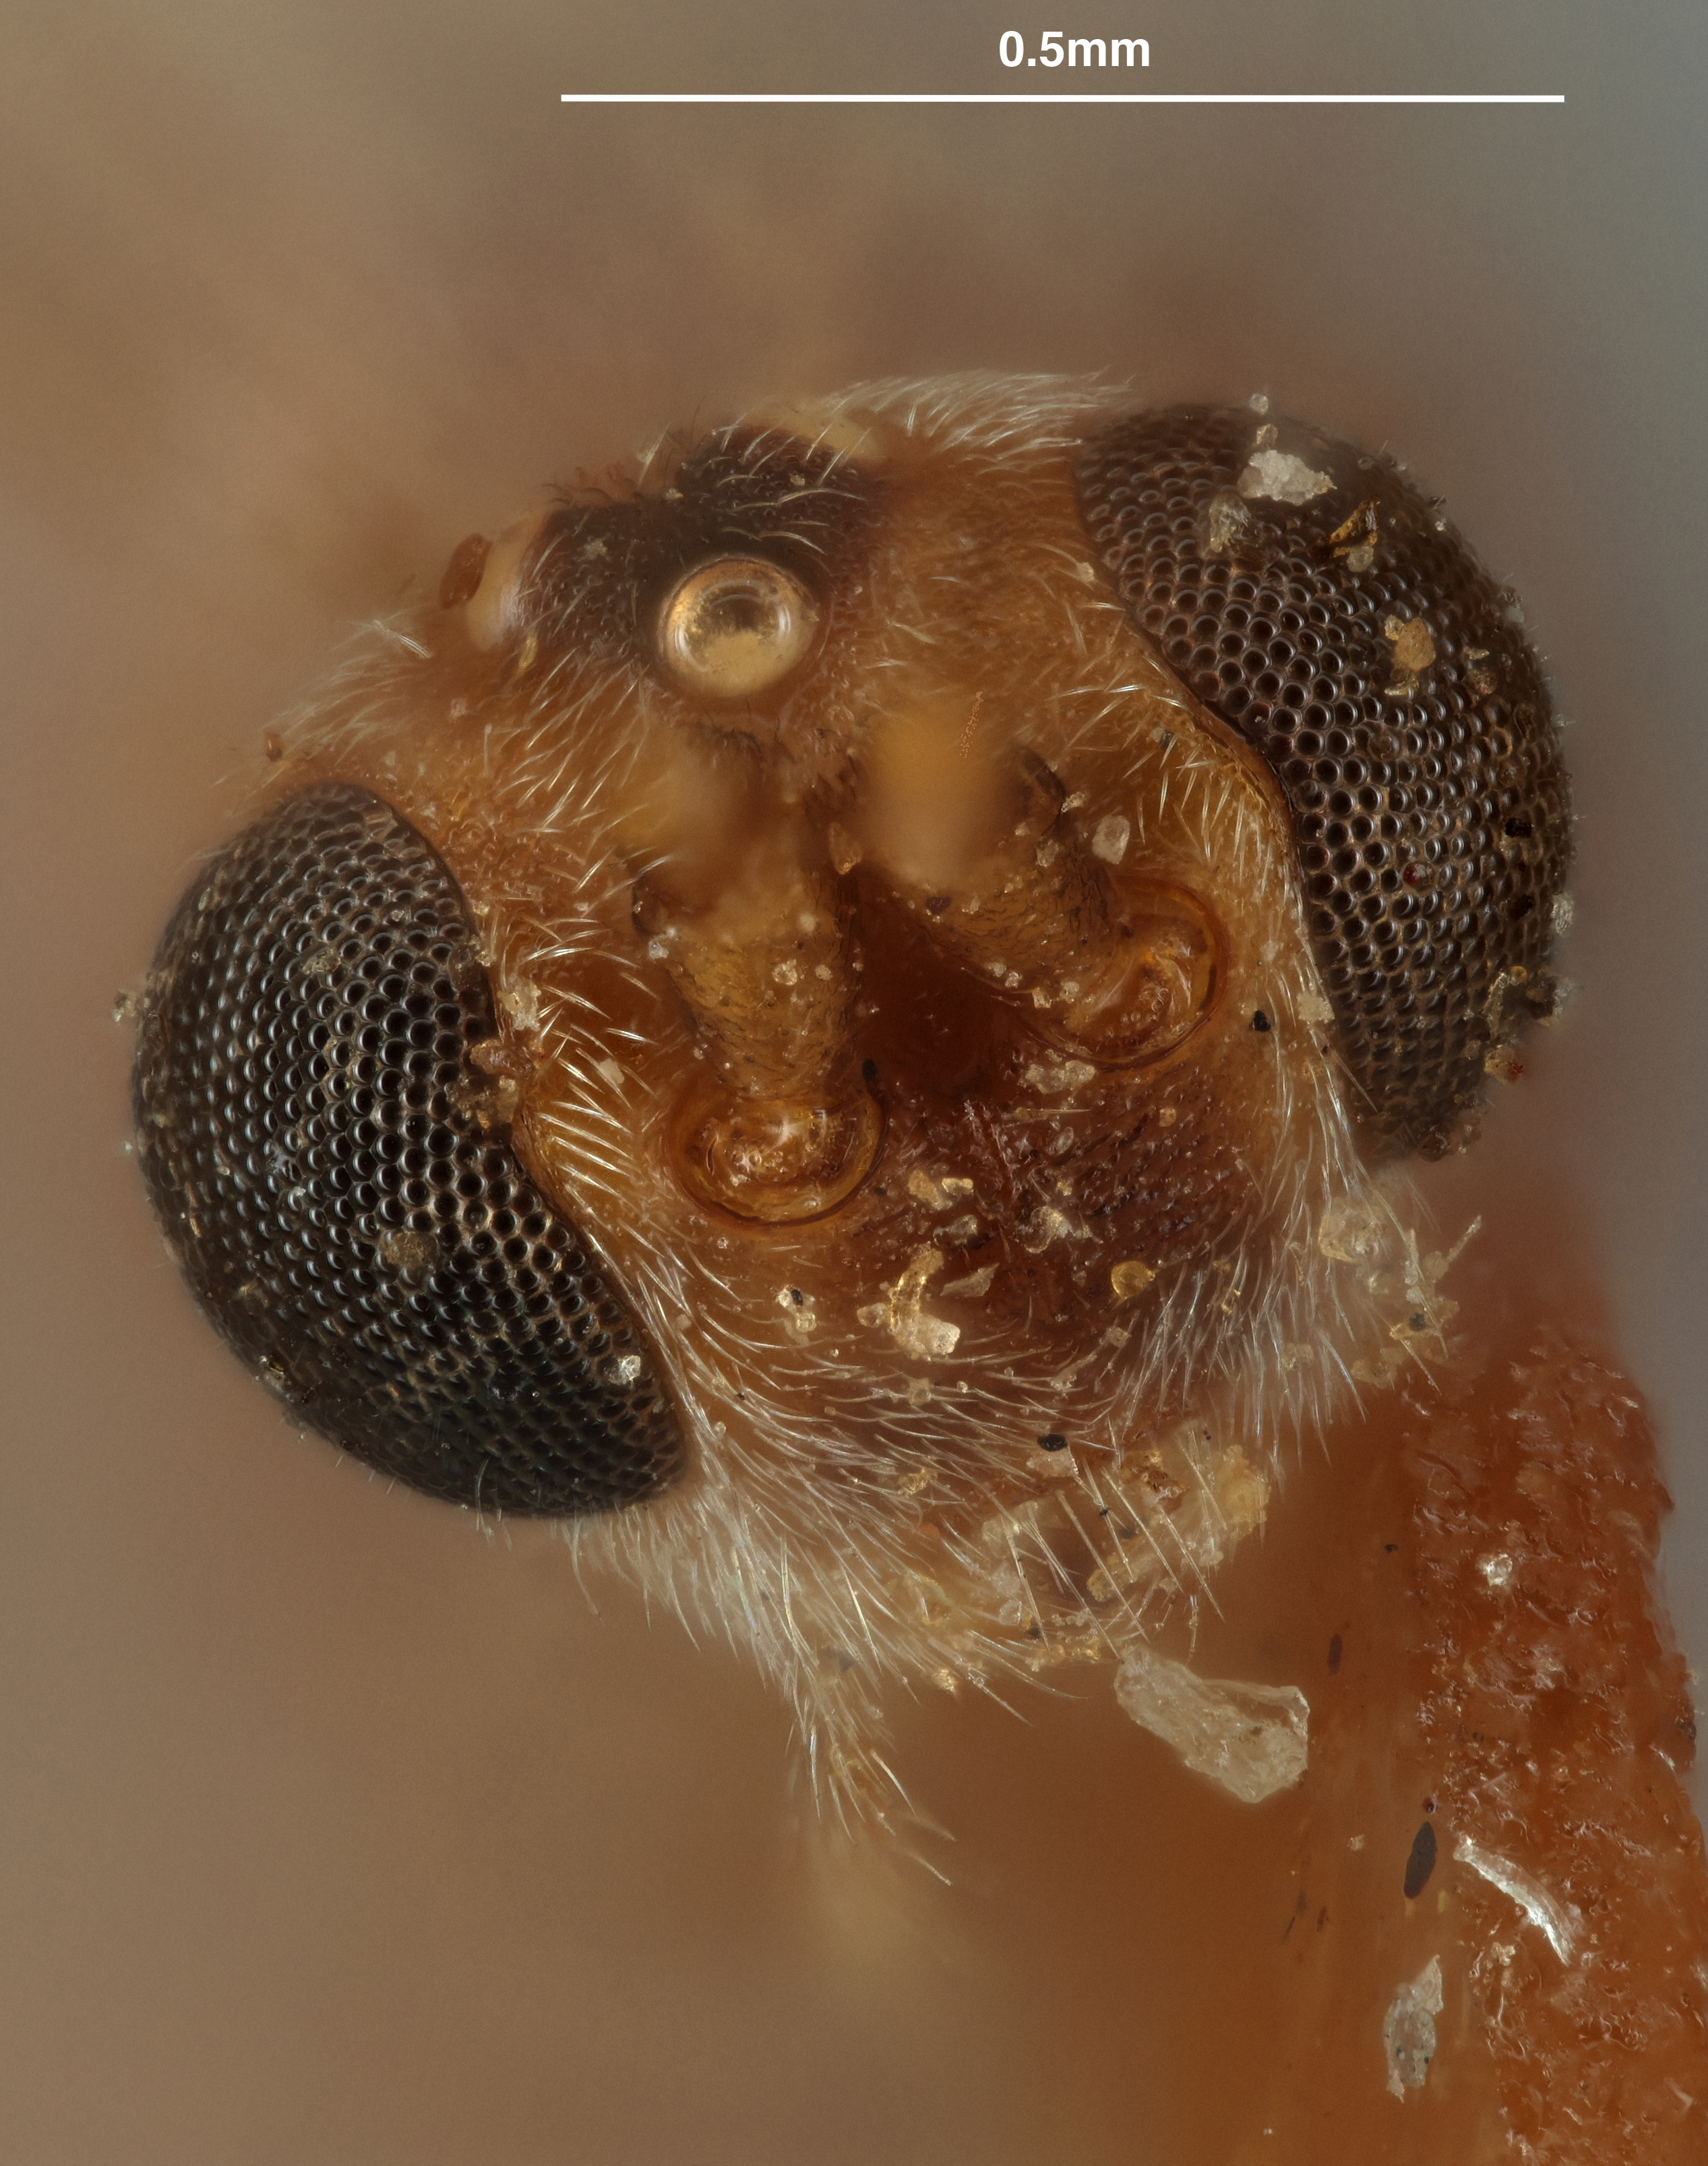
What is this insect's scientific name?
Rogas perplexus
